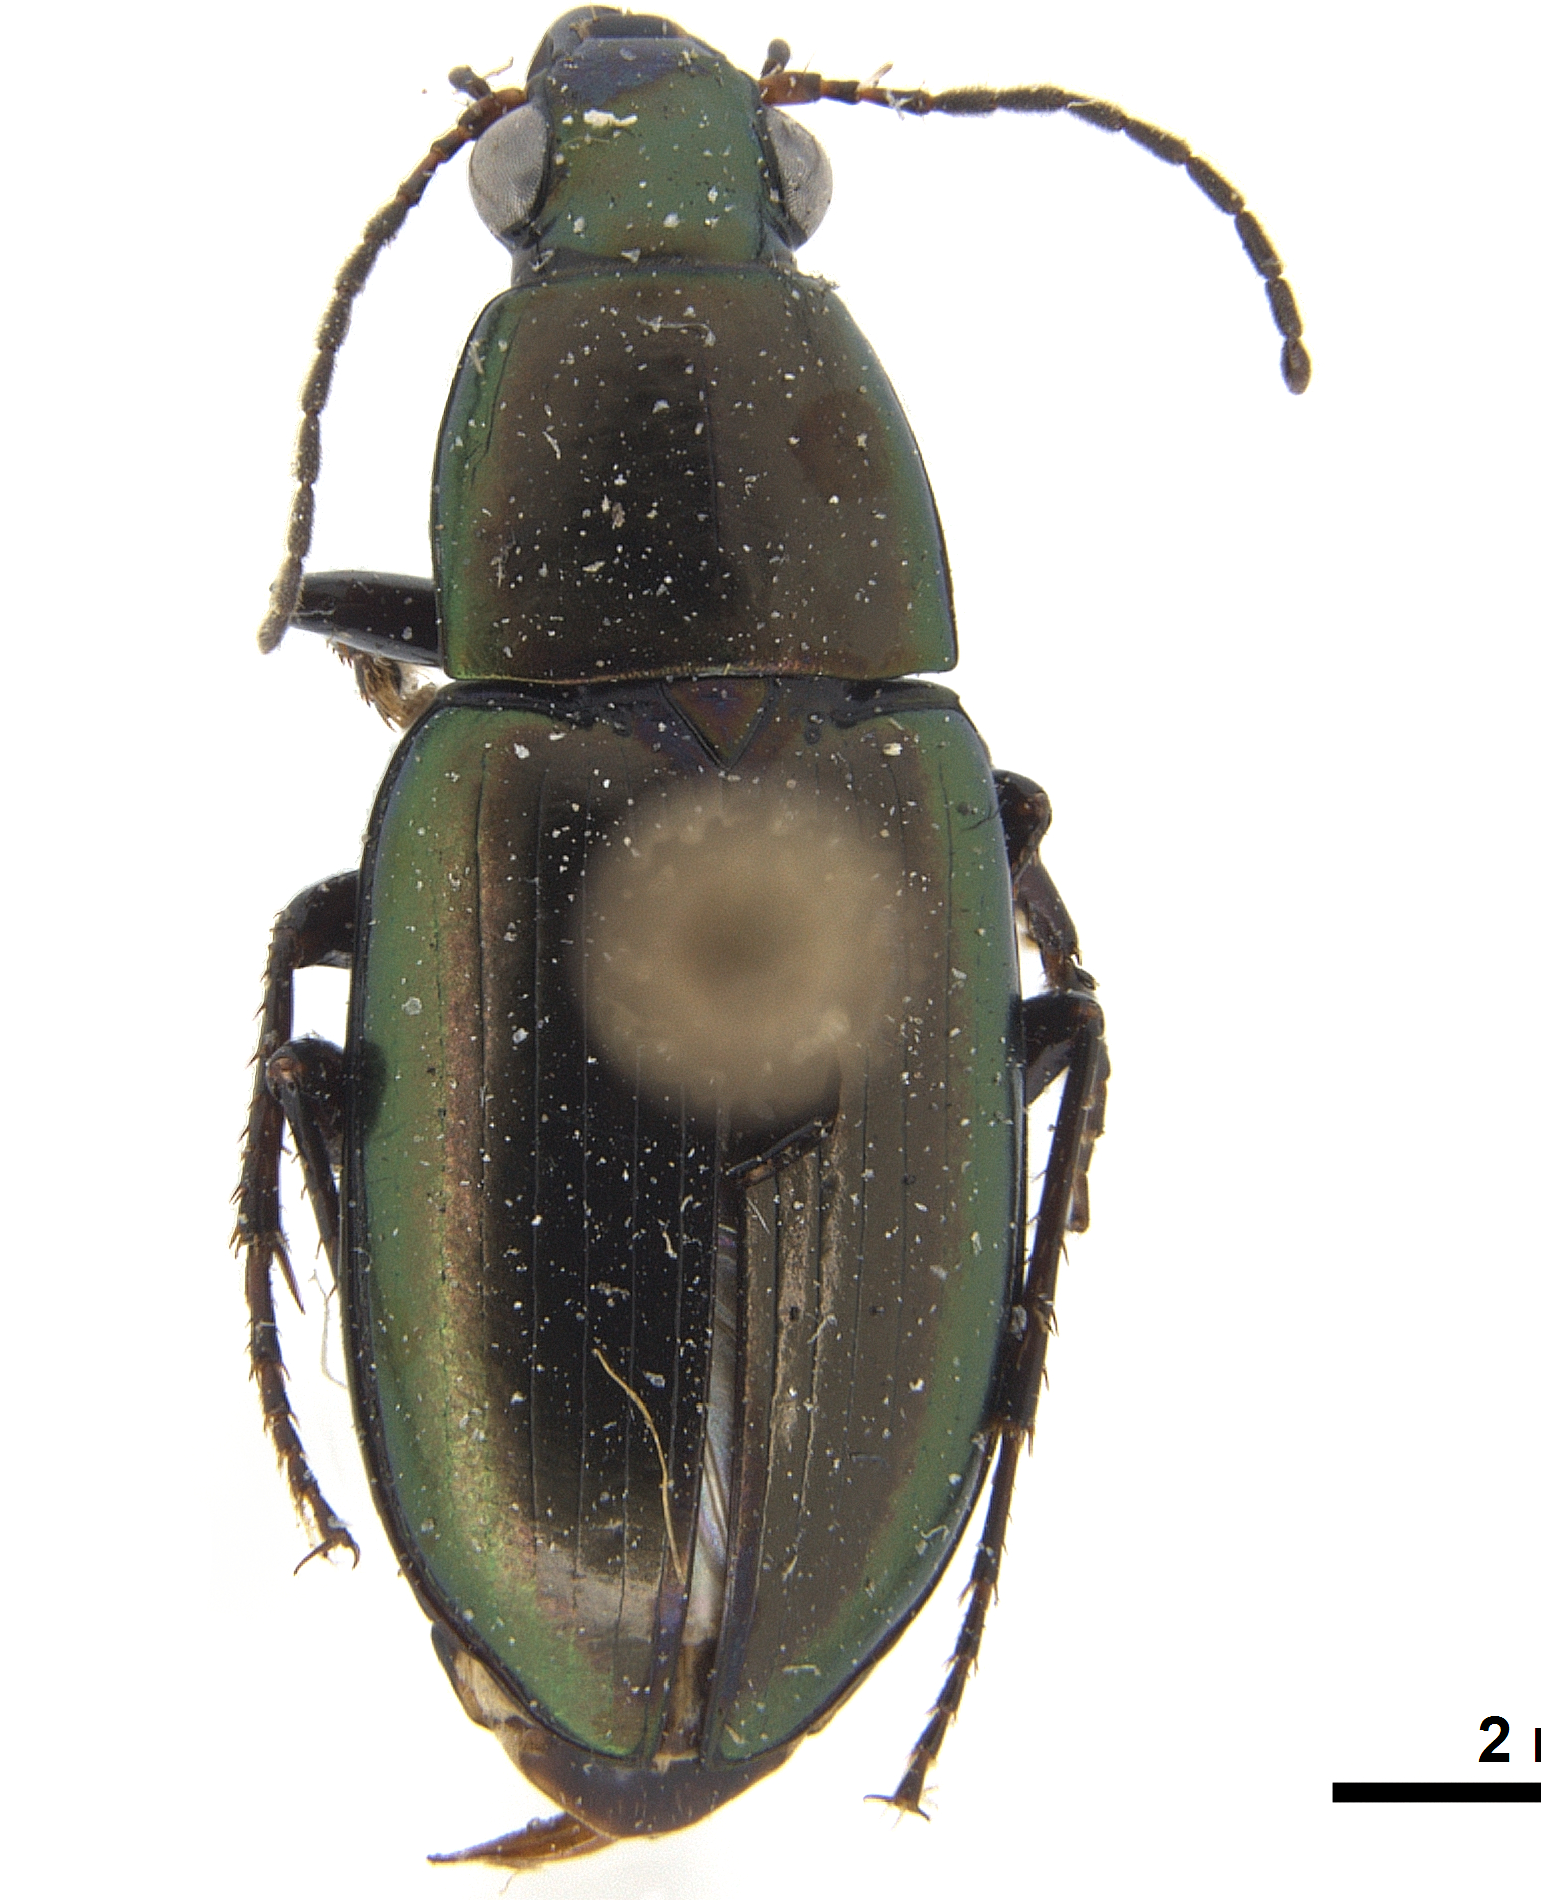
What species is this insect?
Stenocrepis olivacea
